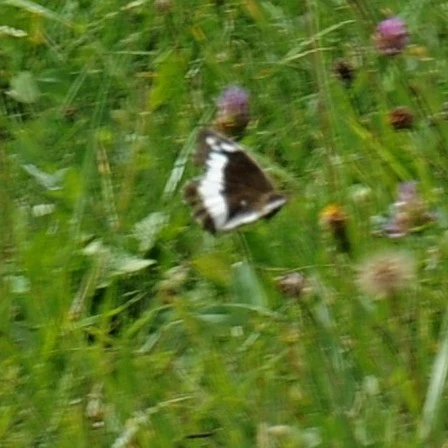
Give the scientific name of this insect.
Brintesia circe
